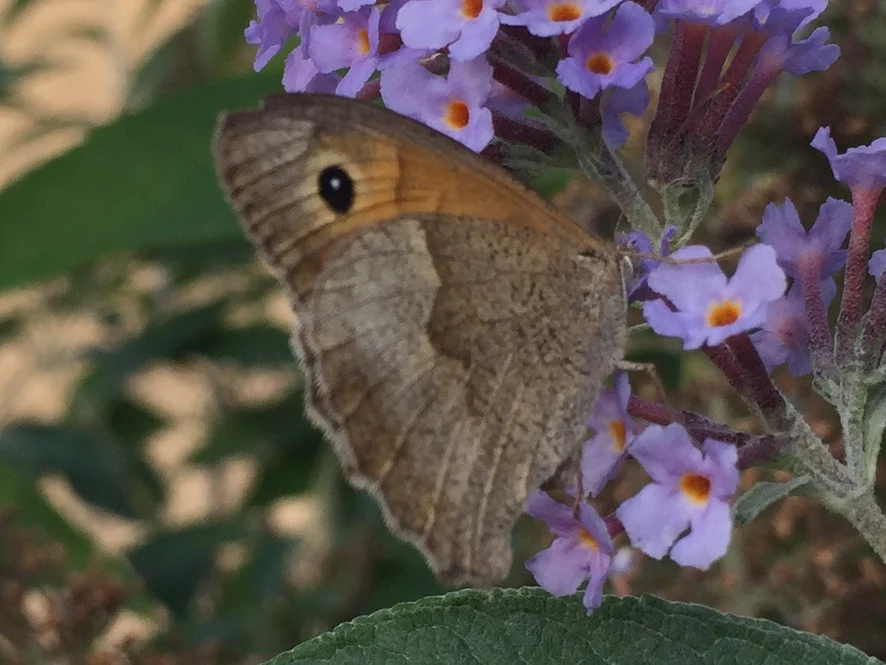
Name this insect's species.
Maniola jurtina
